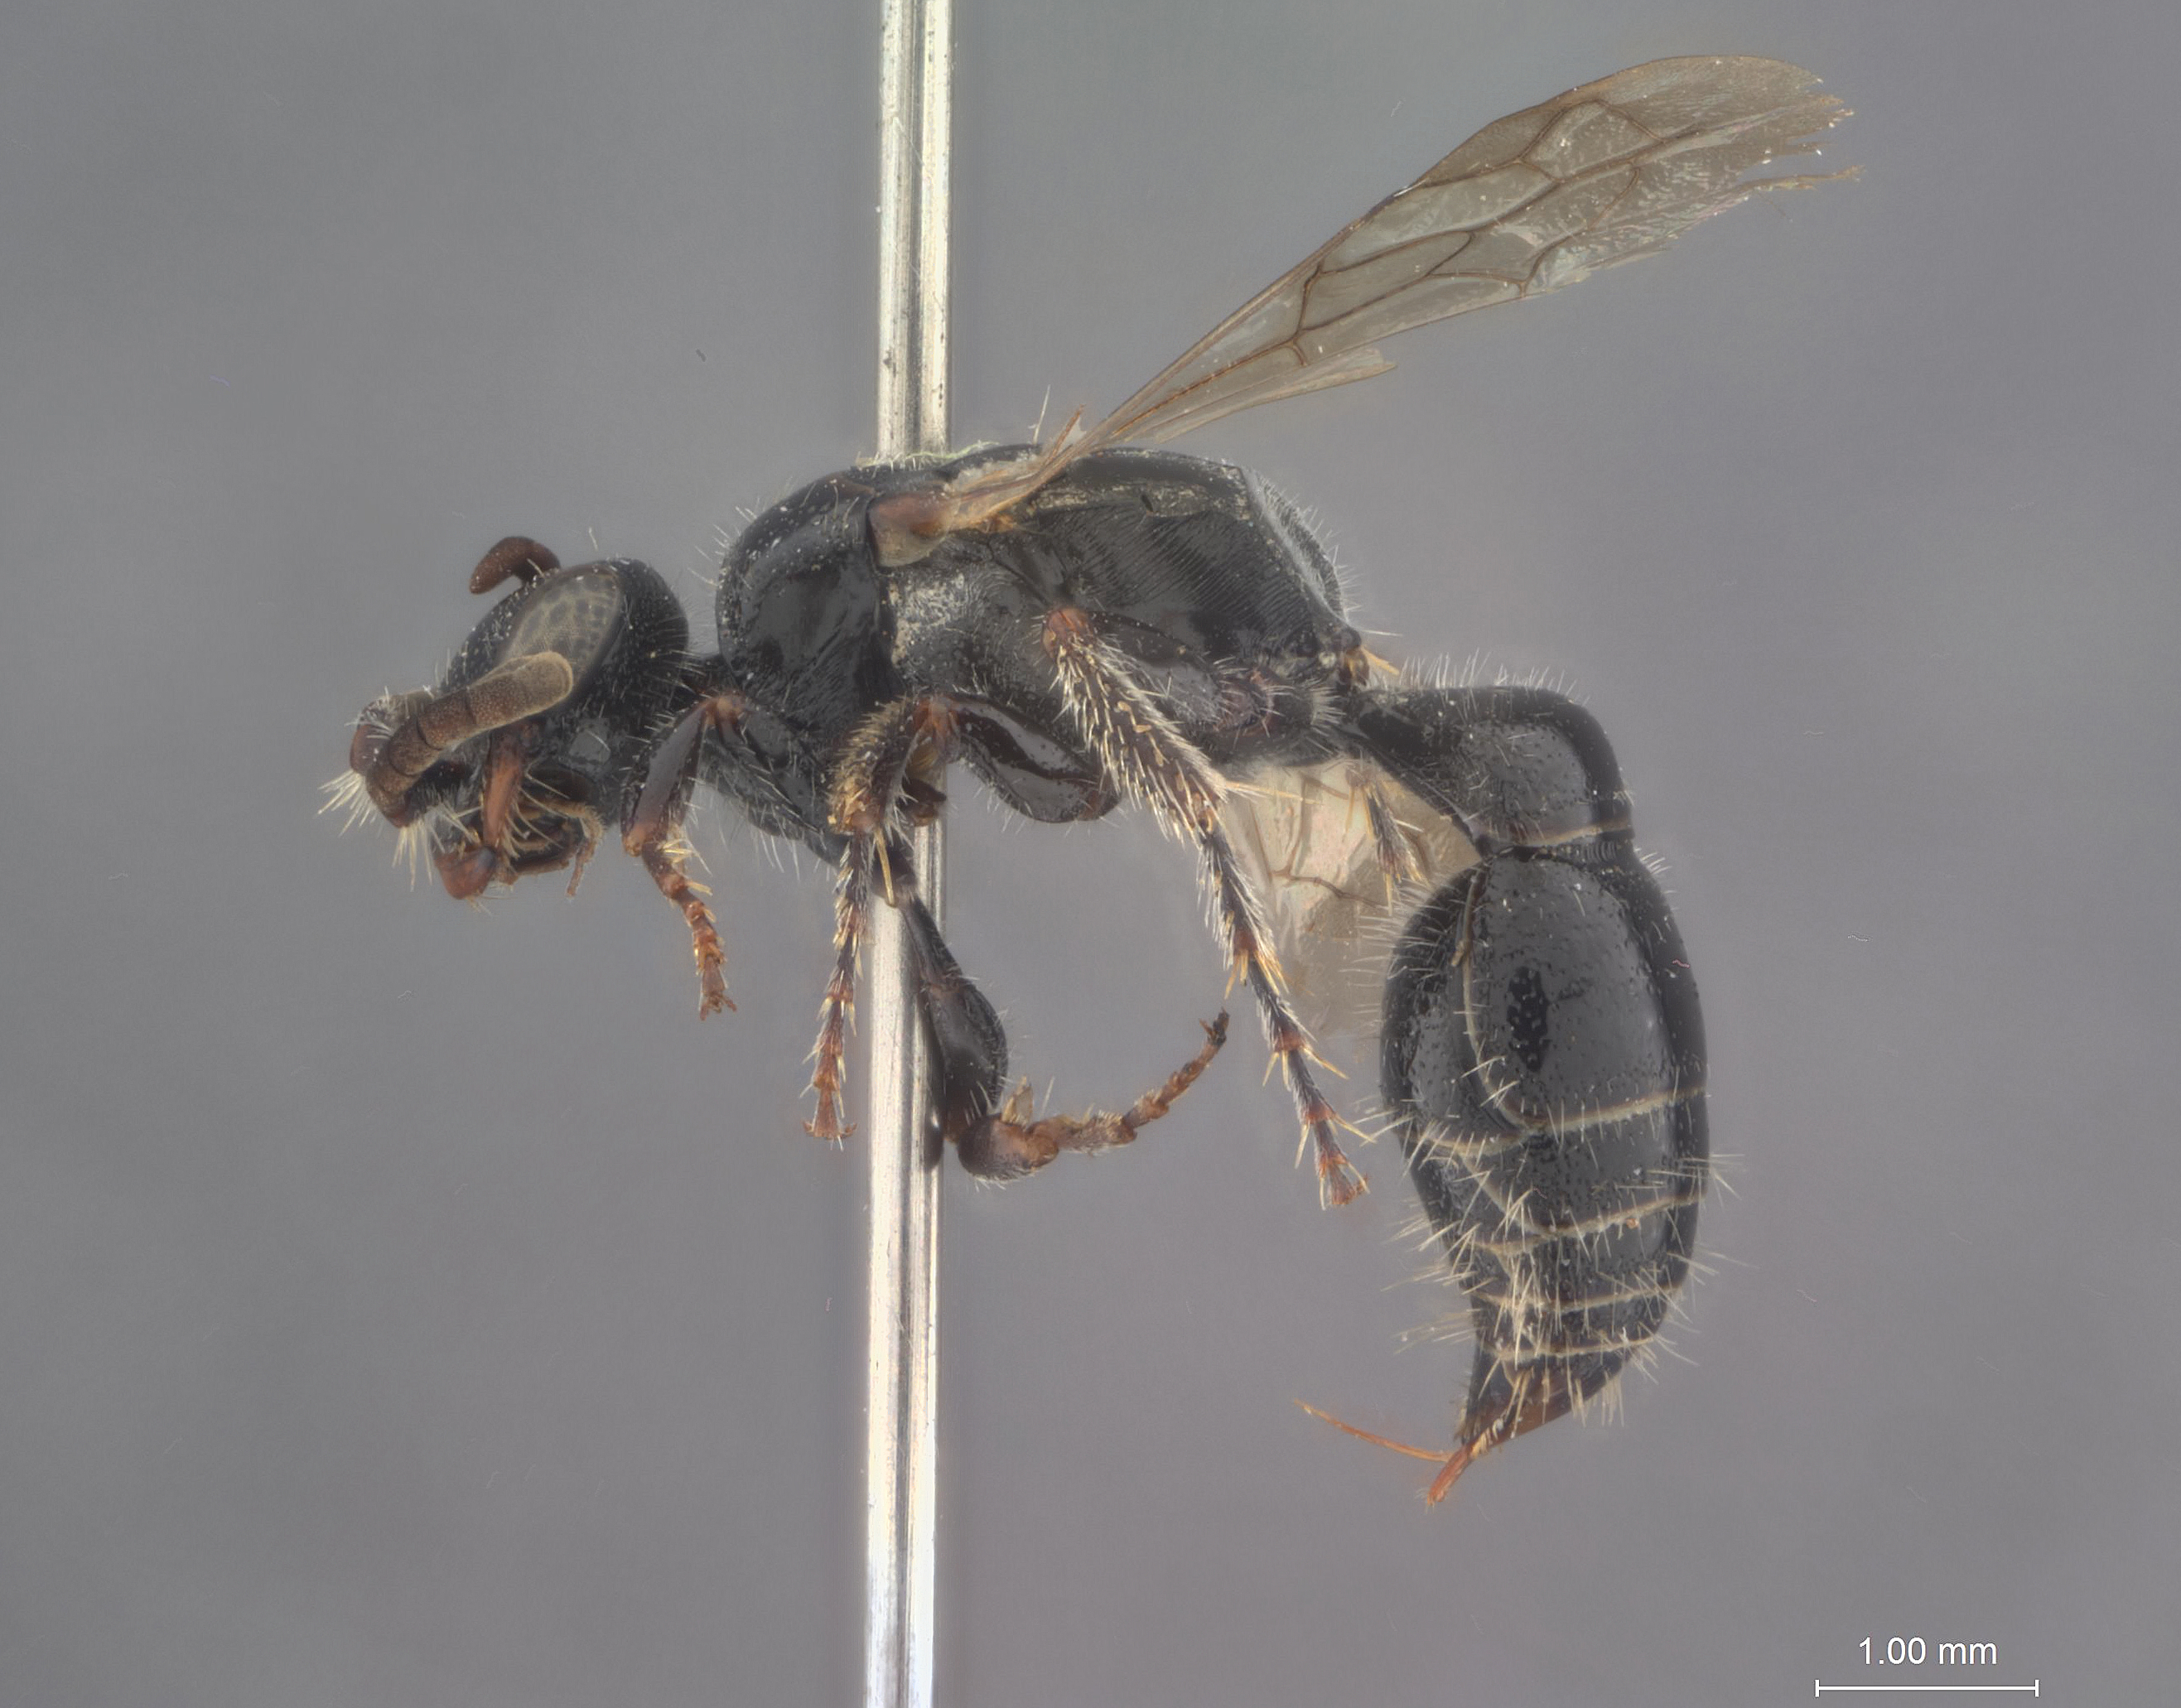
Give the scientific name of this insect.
Tiphia horiana
